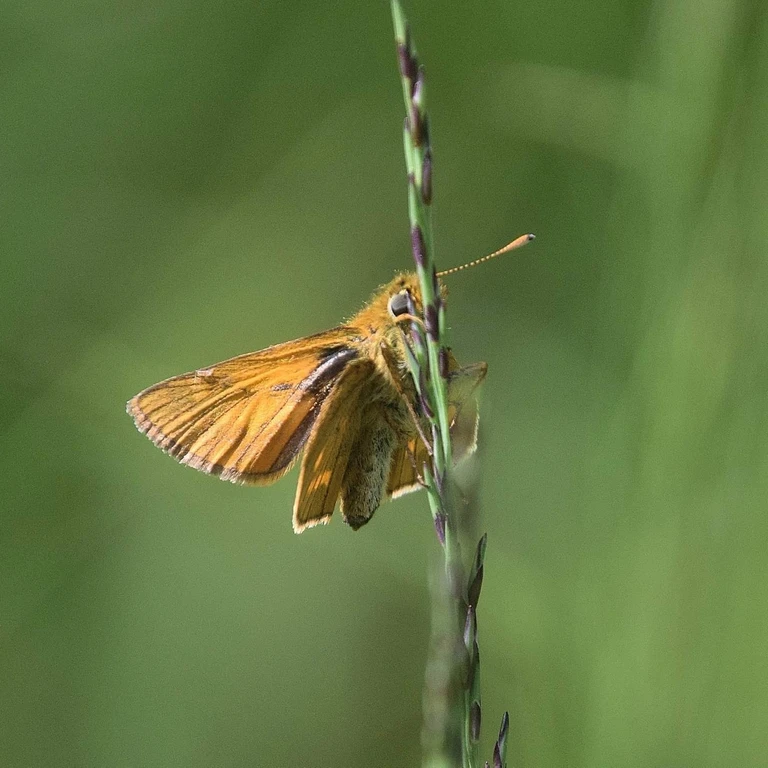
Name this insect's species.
Ochlodes sylvanus (also Ochlodes venata)
